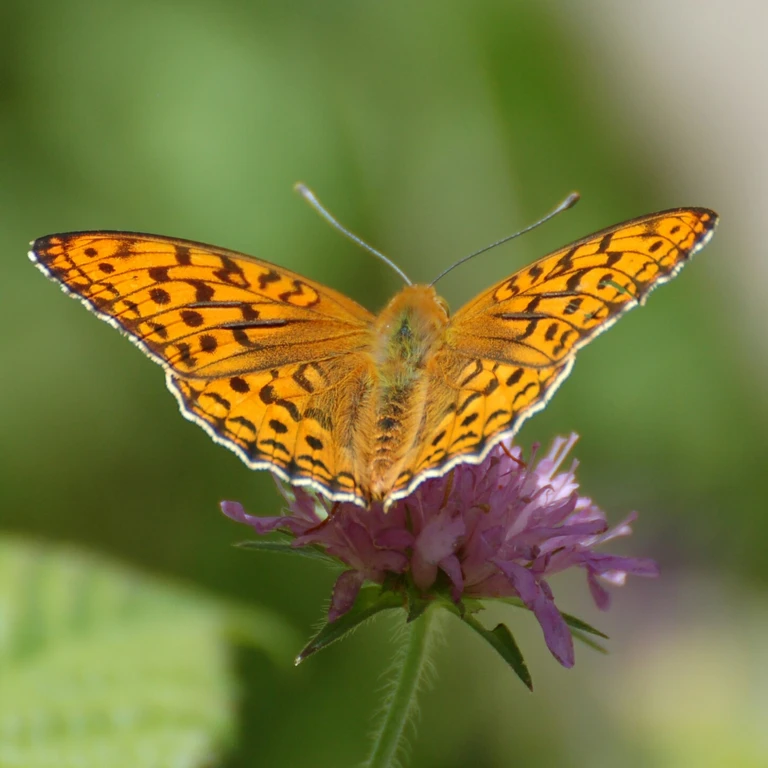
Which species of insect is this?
Fabriciana adippe
